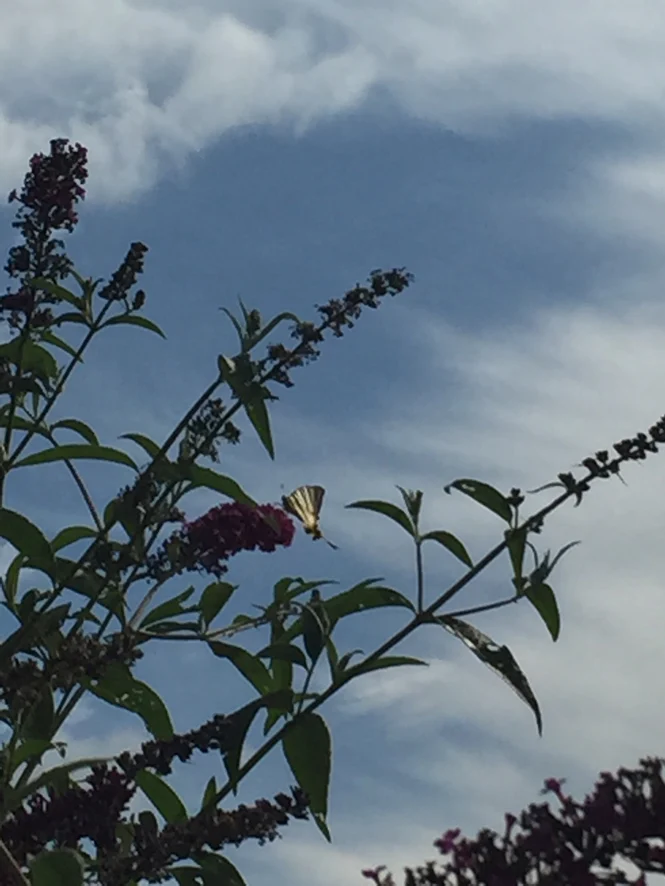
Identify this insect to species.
Iphiclides podalirius
